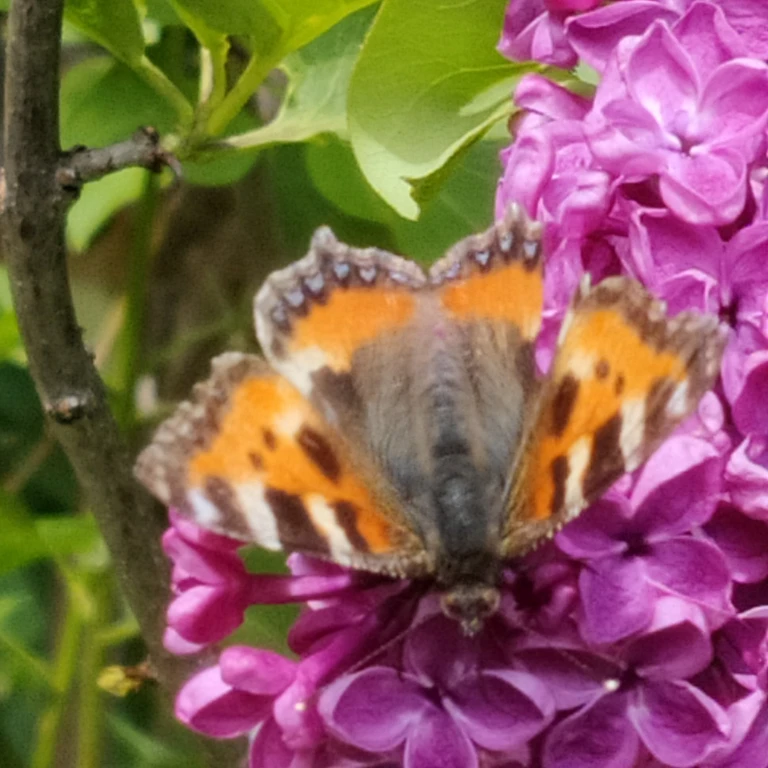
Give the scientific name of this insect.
Aglais urticae
